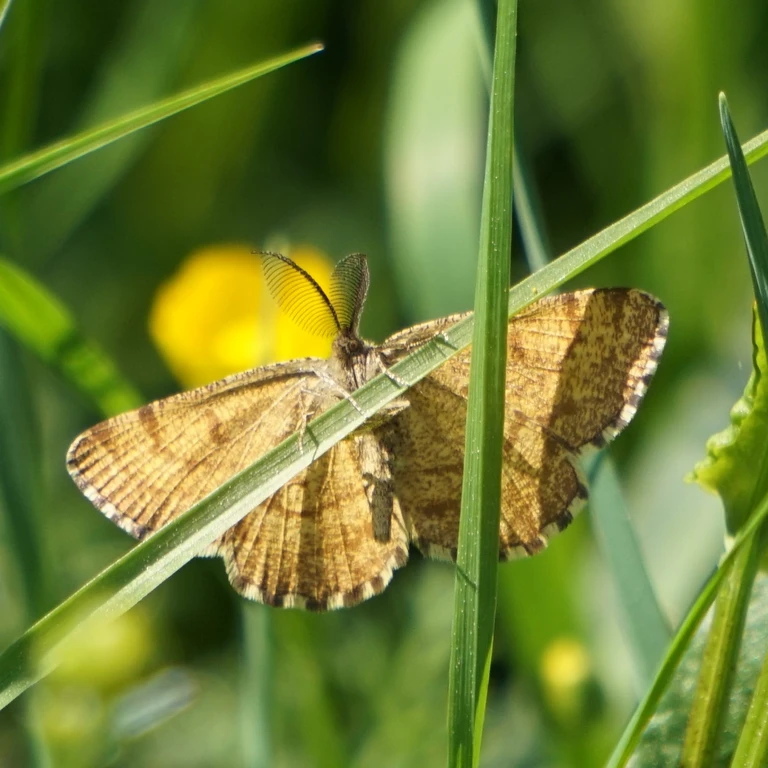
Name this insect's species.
Ematurga atomaria
